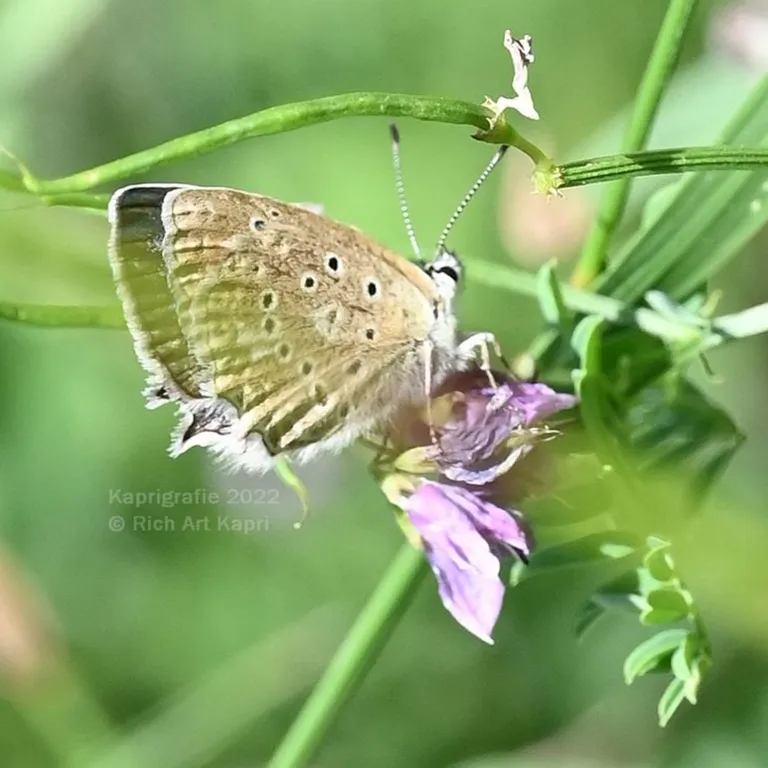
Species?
Polyommatus daphnis
